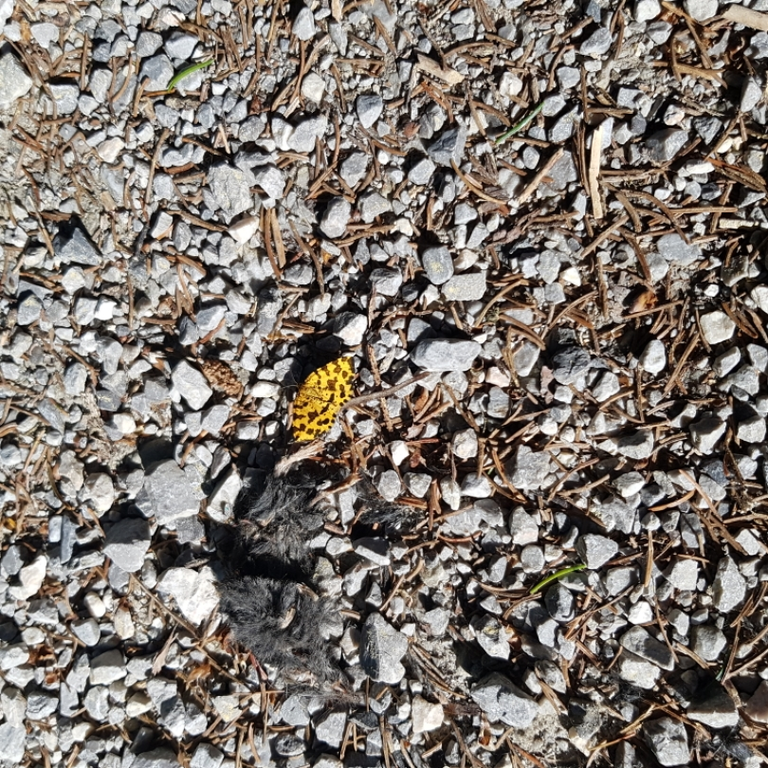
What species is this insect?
Pseudopanthera macularia
